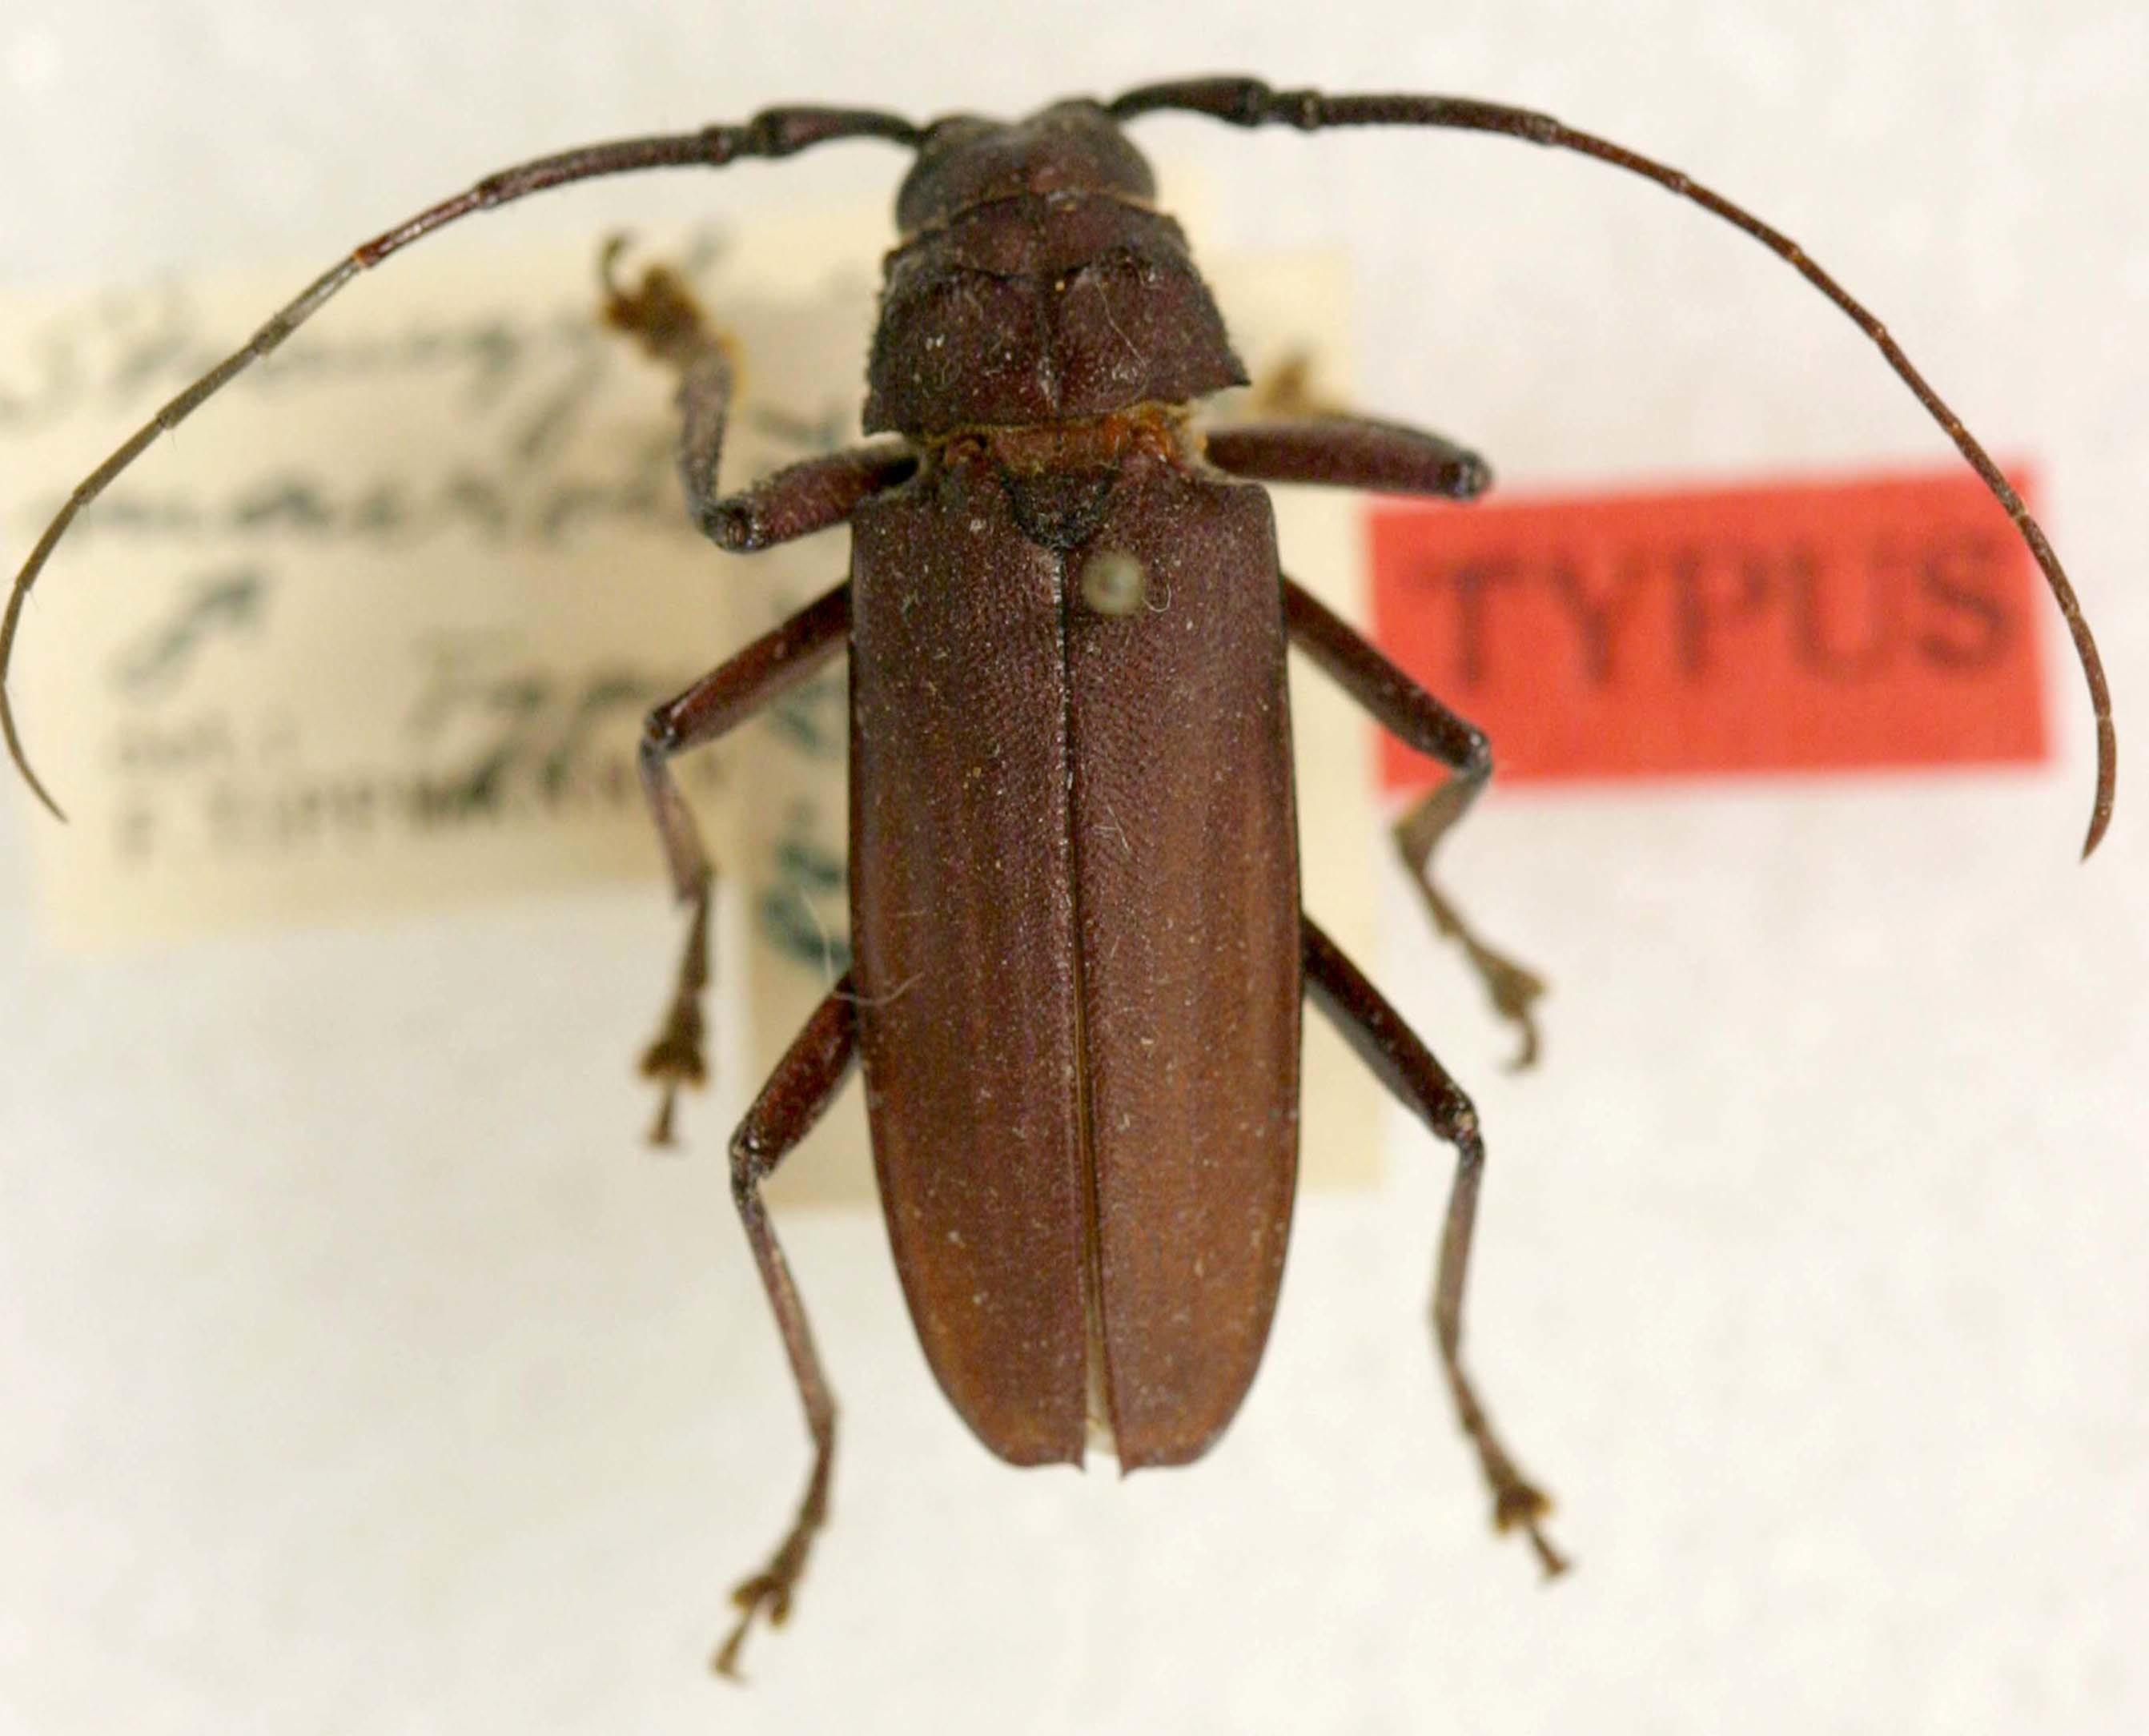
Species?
Strongylaspis macrotomoides
